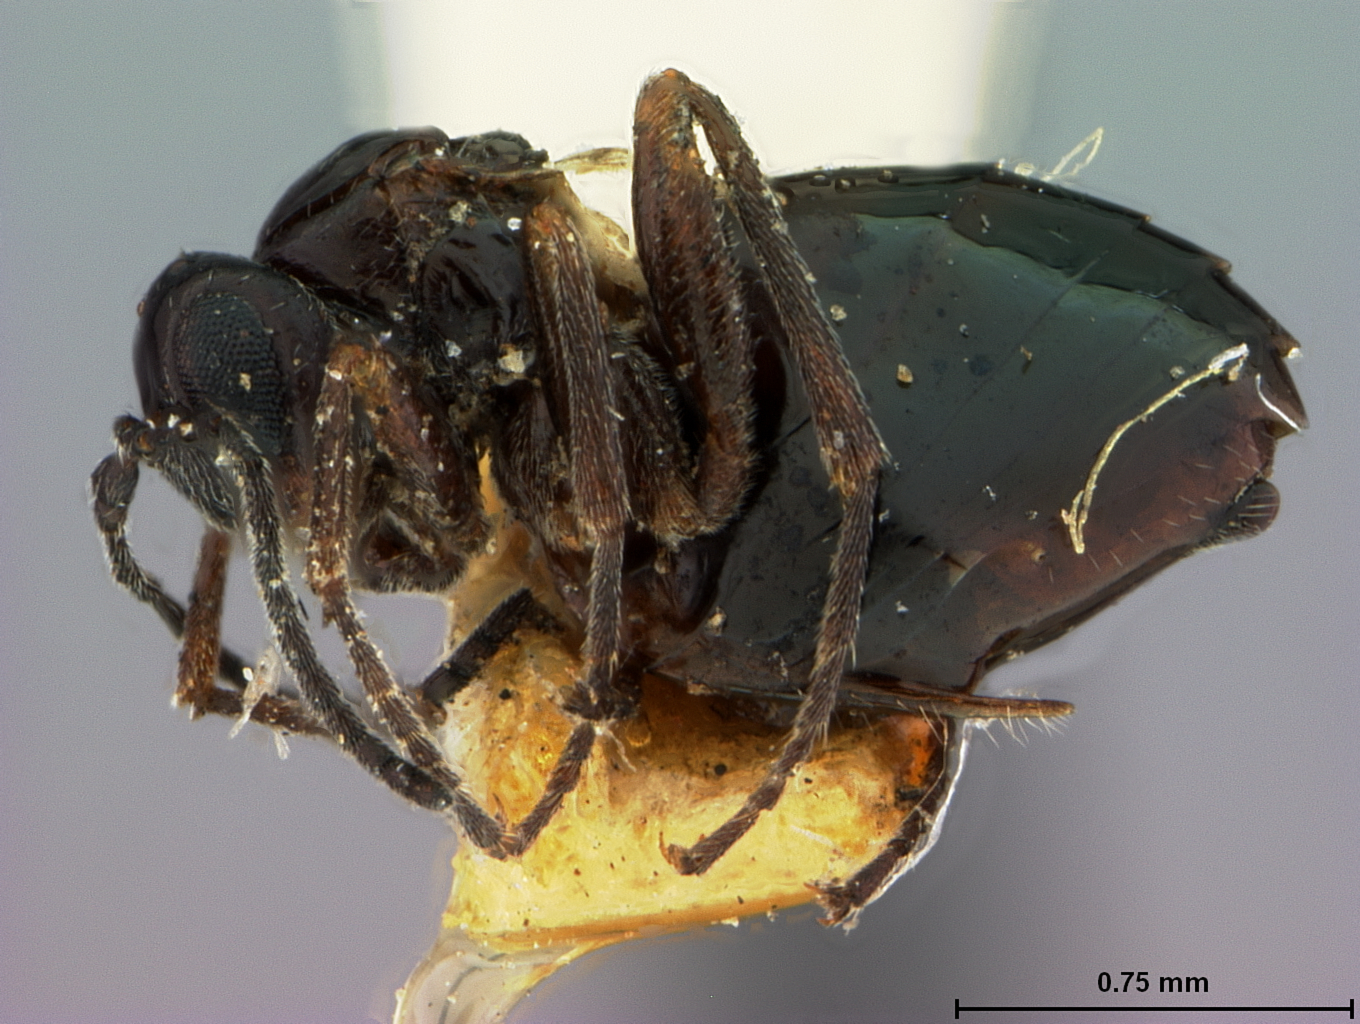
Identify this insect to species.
Xystoteras volutellae
